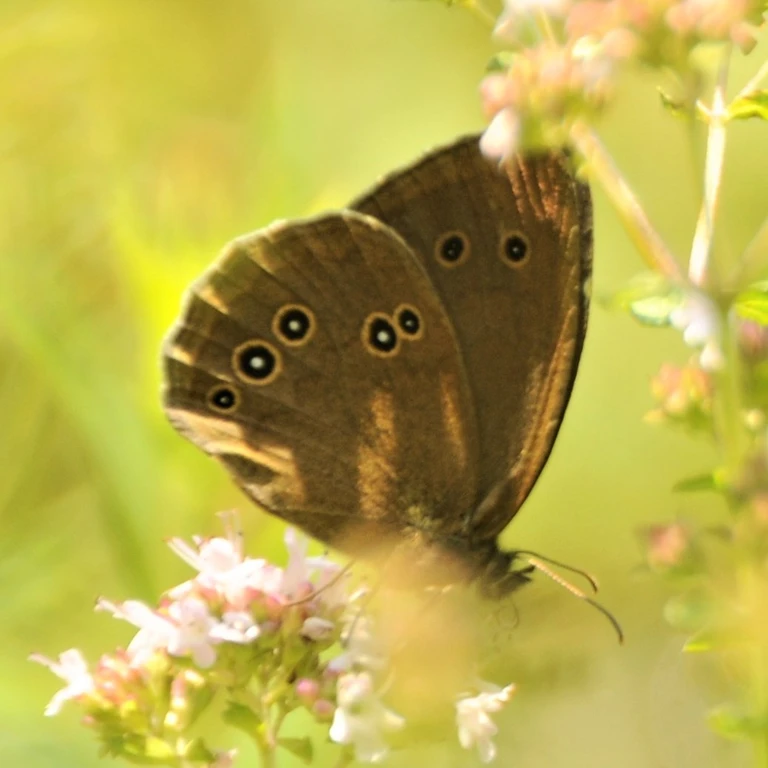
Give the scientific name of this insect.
Aphantopus hyperantus
